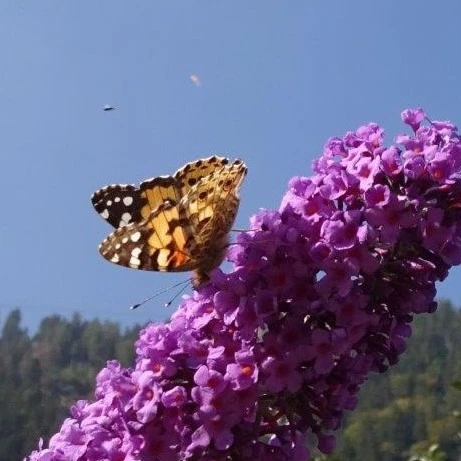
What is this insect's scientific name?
Vanessa cardui
